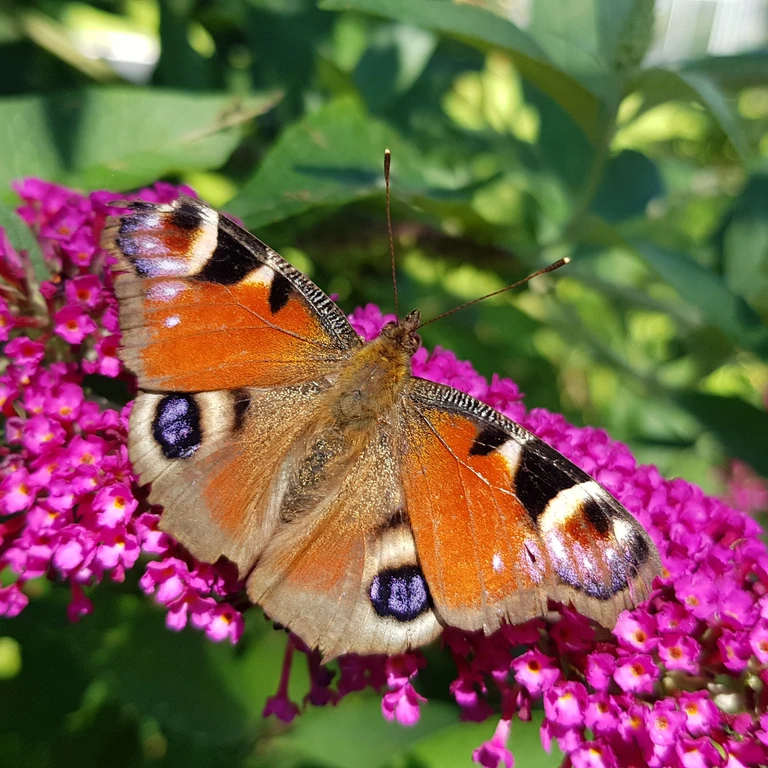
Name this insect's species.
Aglais io
